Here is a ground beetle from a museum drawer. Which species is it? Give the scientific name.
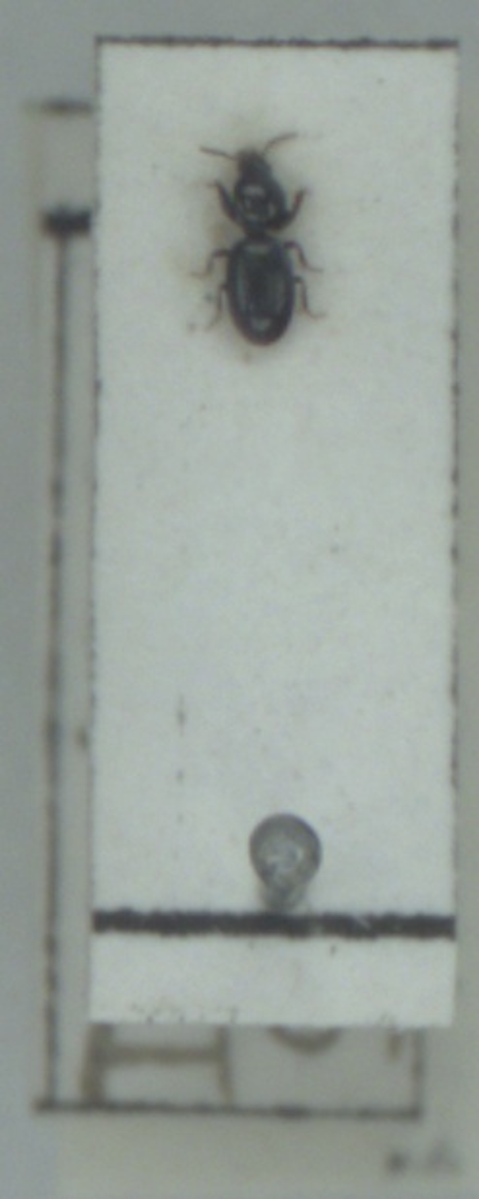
Dyschirius globosus
